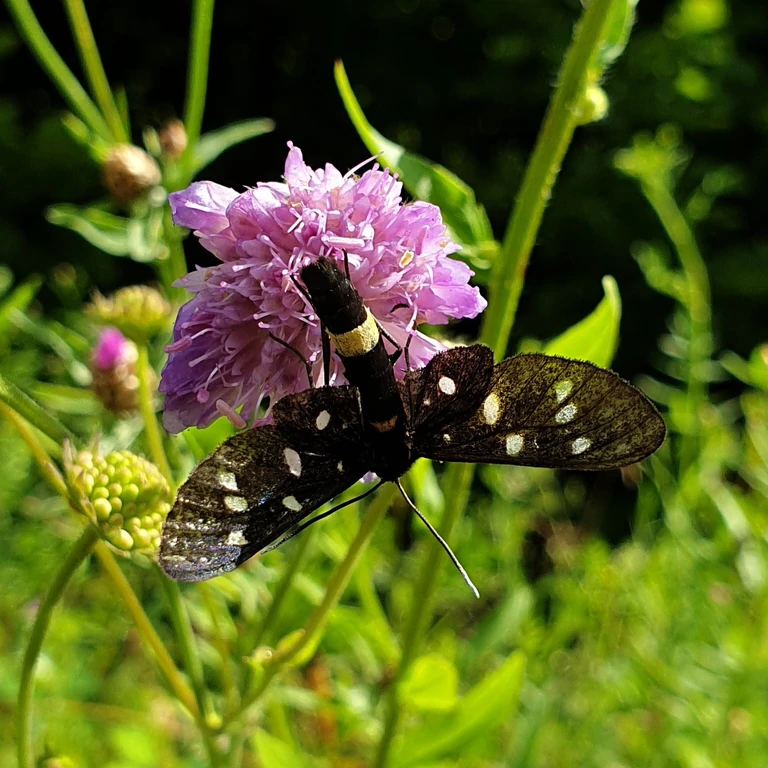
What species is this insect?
Amata phegea
